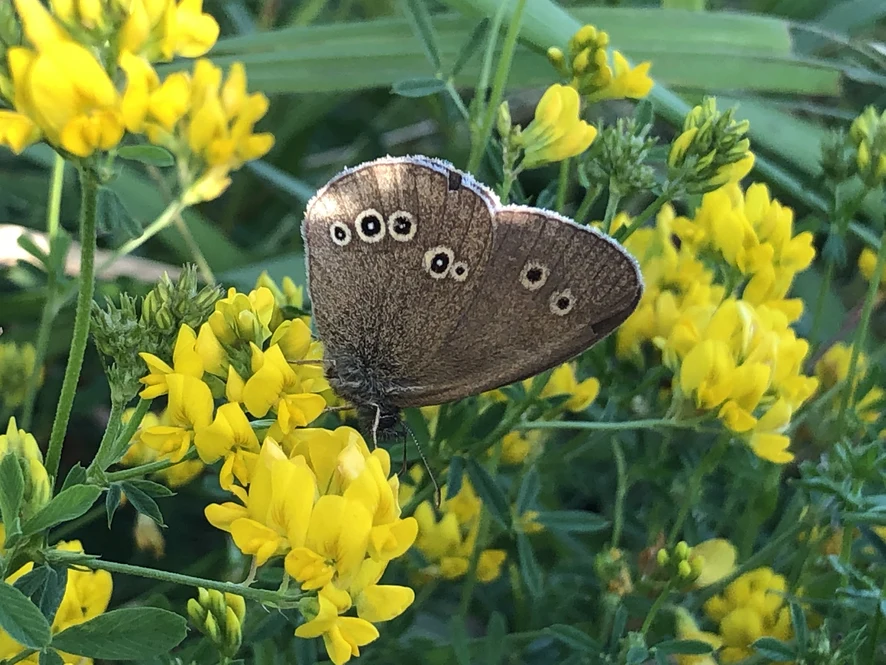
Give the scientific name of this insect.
Aphantopus hyperantus
